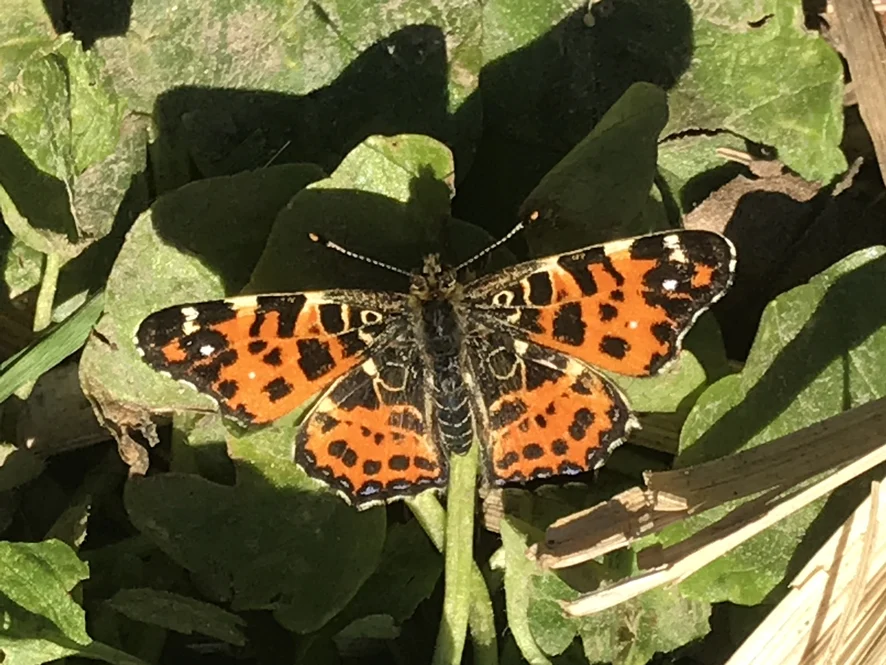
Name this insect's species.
Araschnia levana
